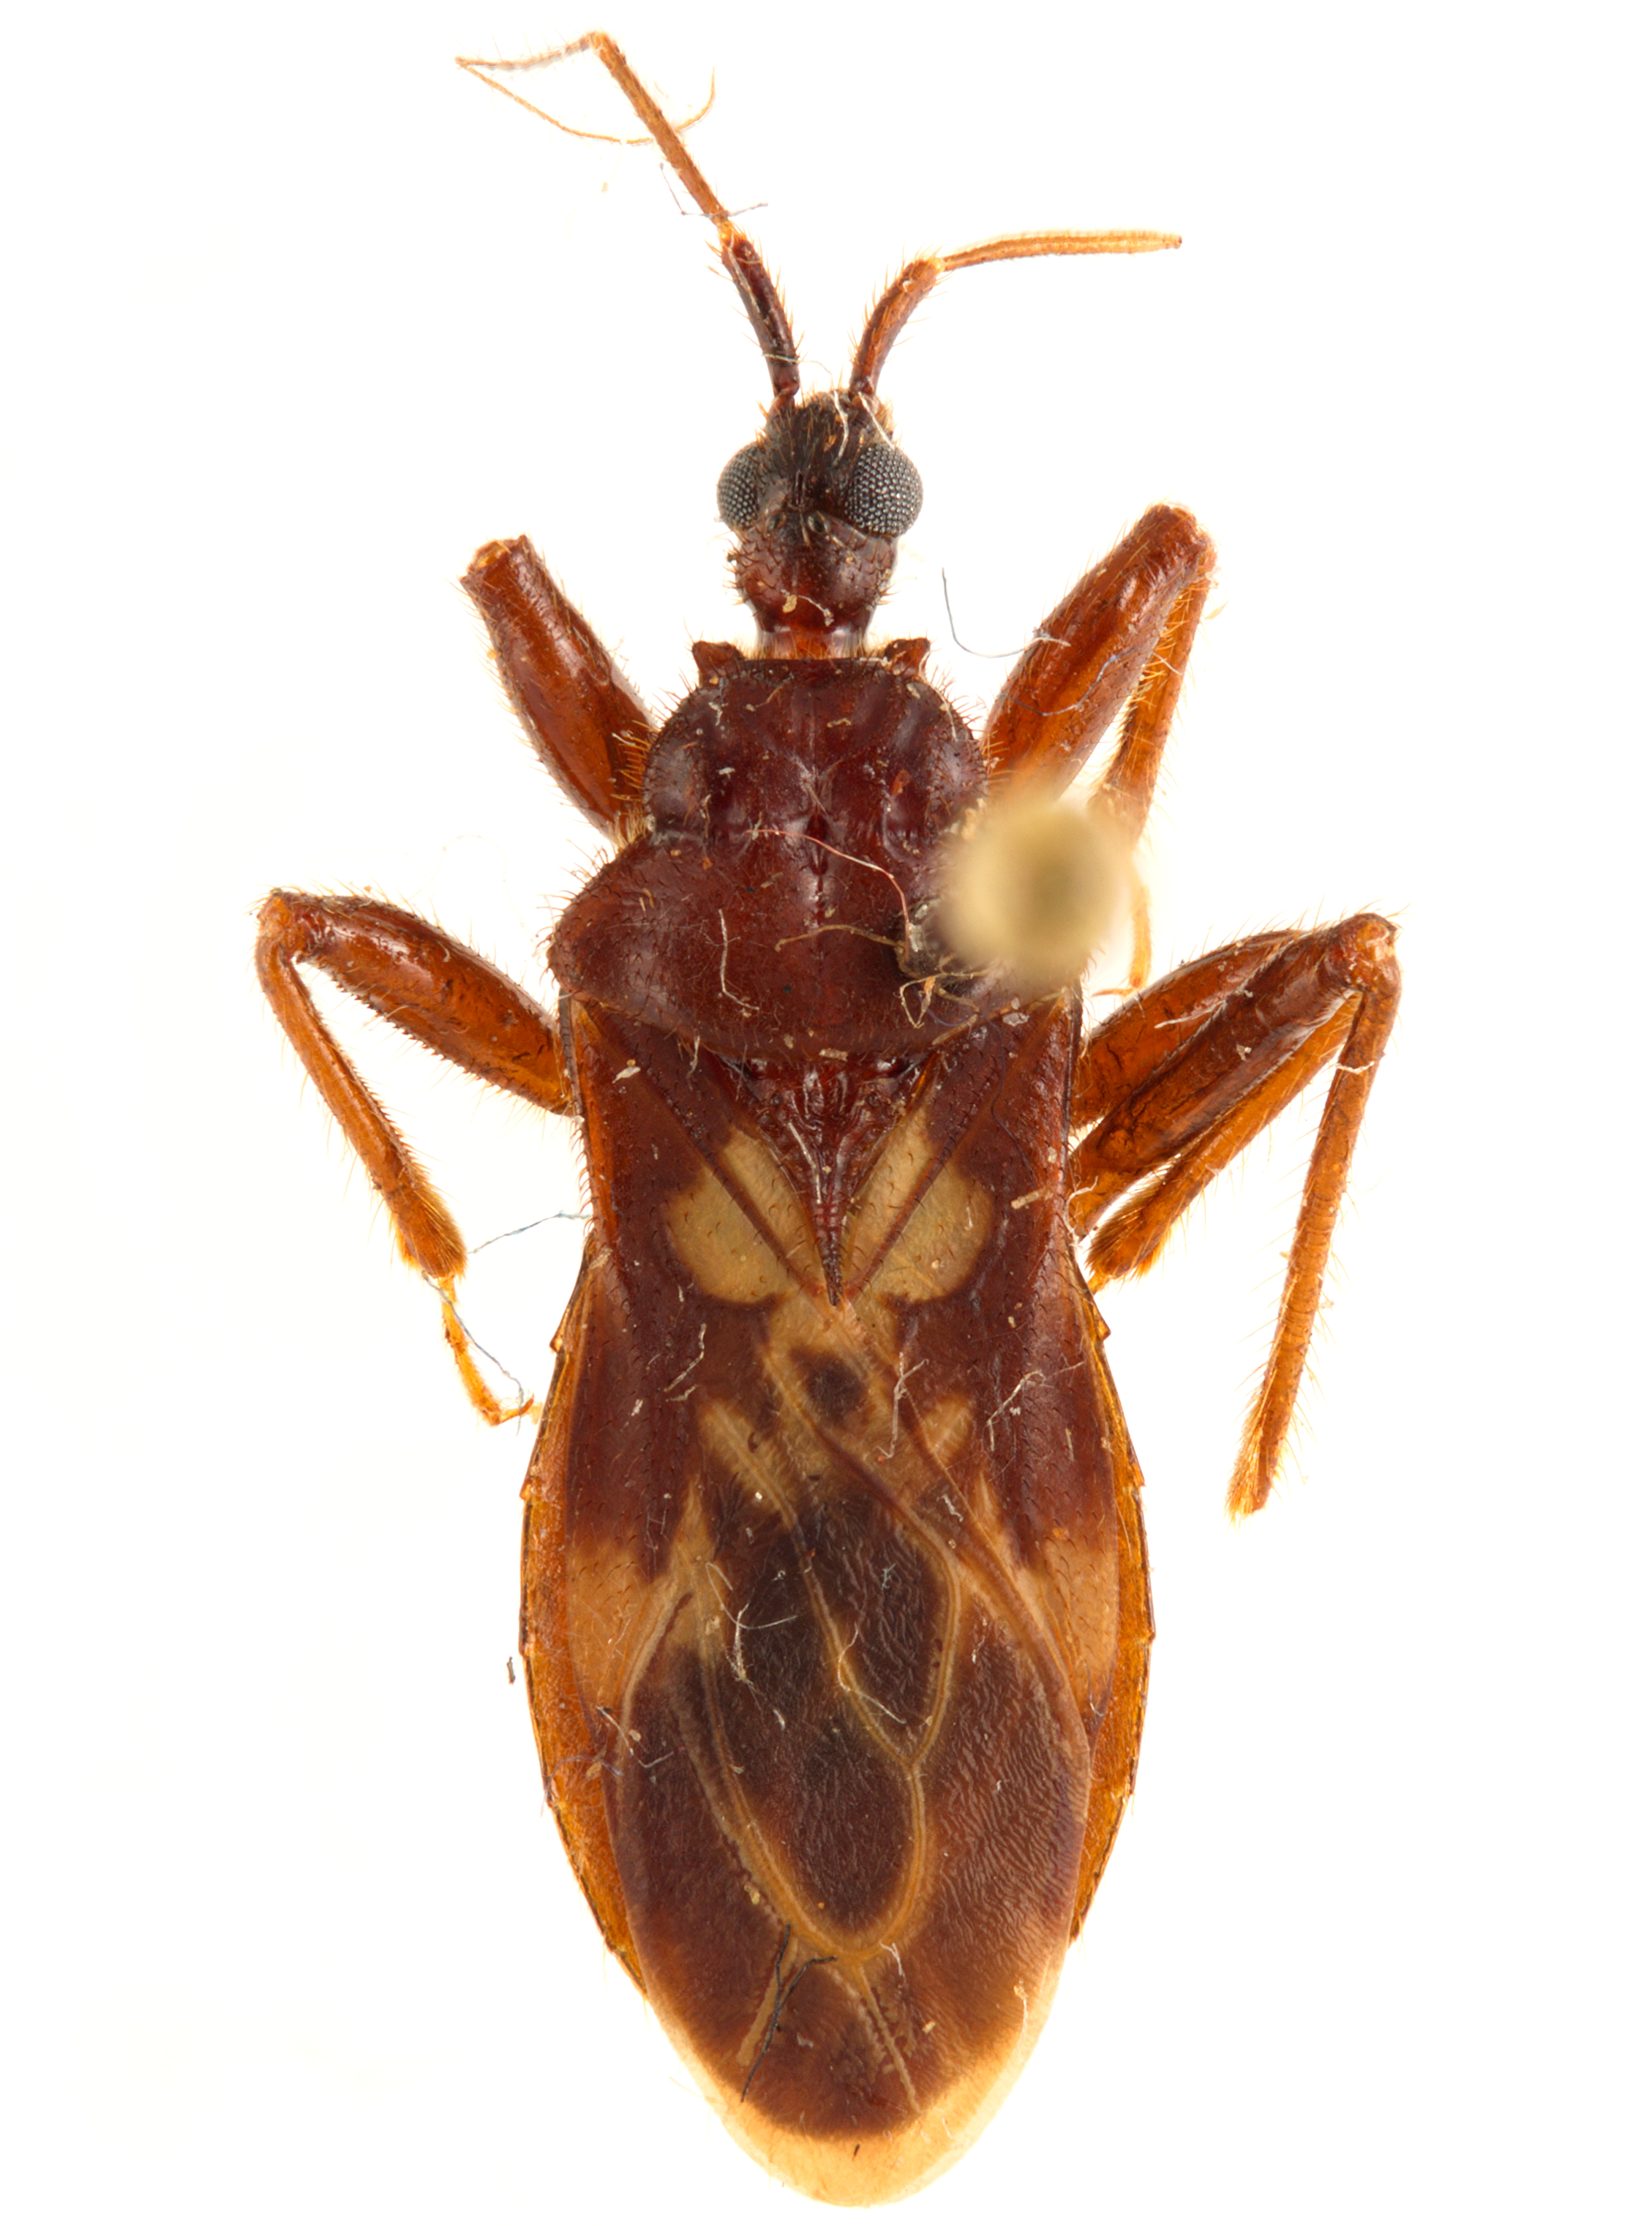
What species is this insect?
Leogorrus litura
